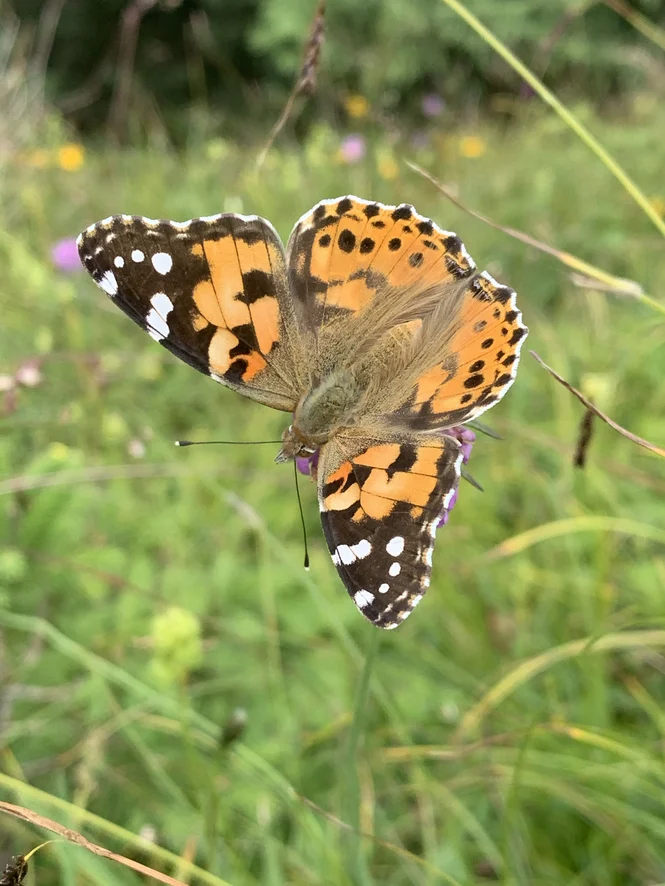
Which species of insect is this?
Vanessa cardui
